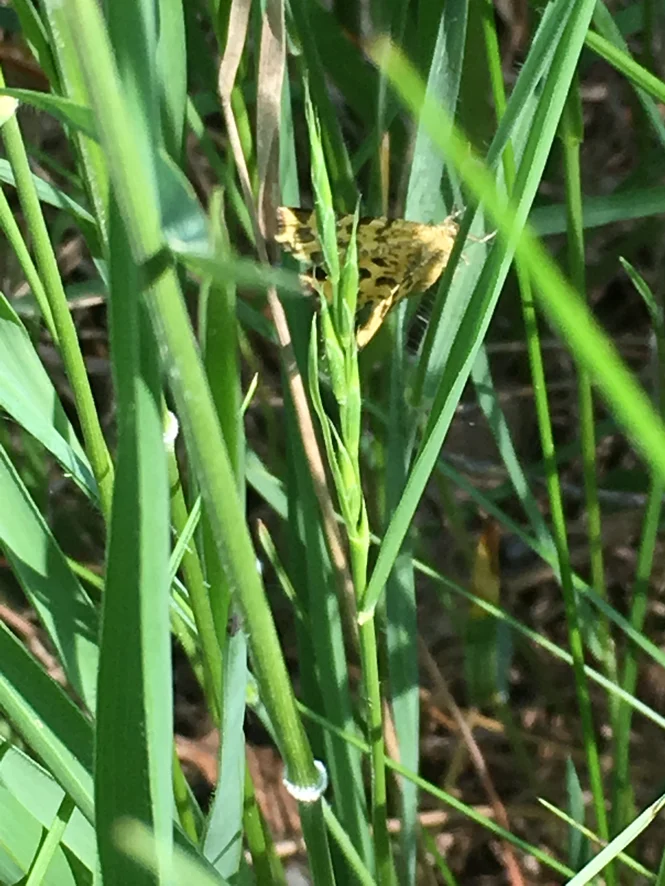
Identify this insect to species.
Pseudopanthera macularia
